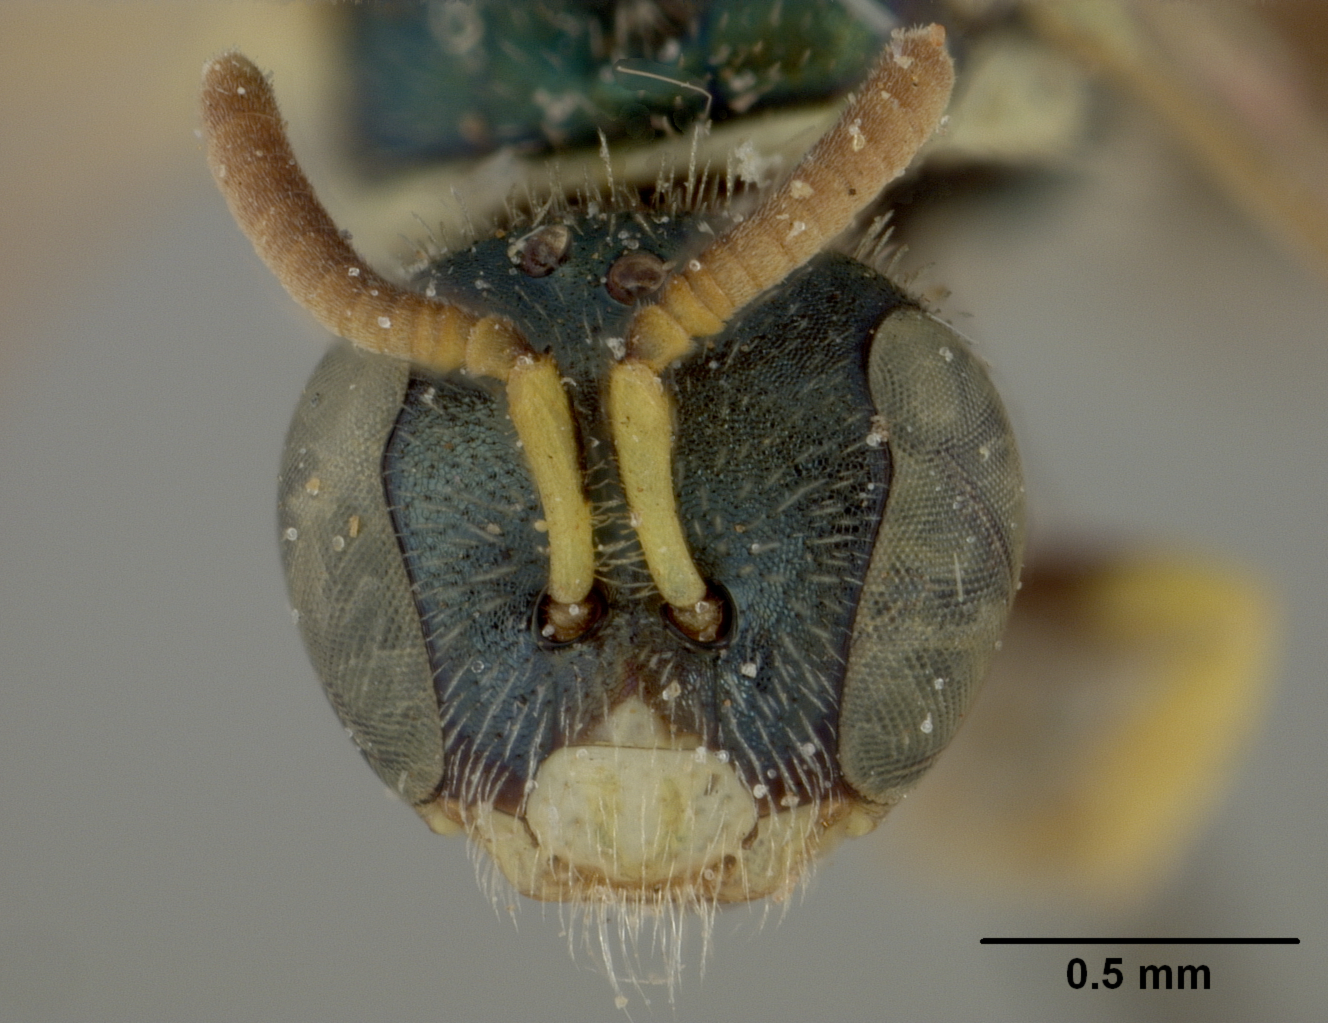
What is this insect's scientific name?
Nomioides patruelis
